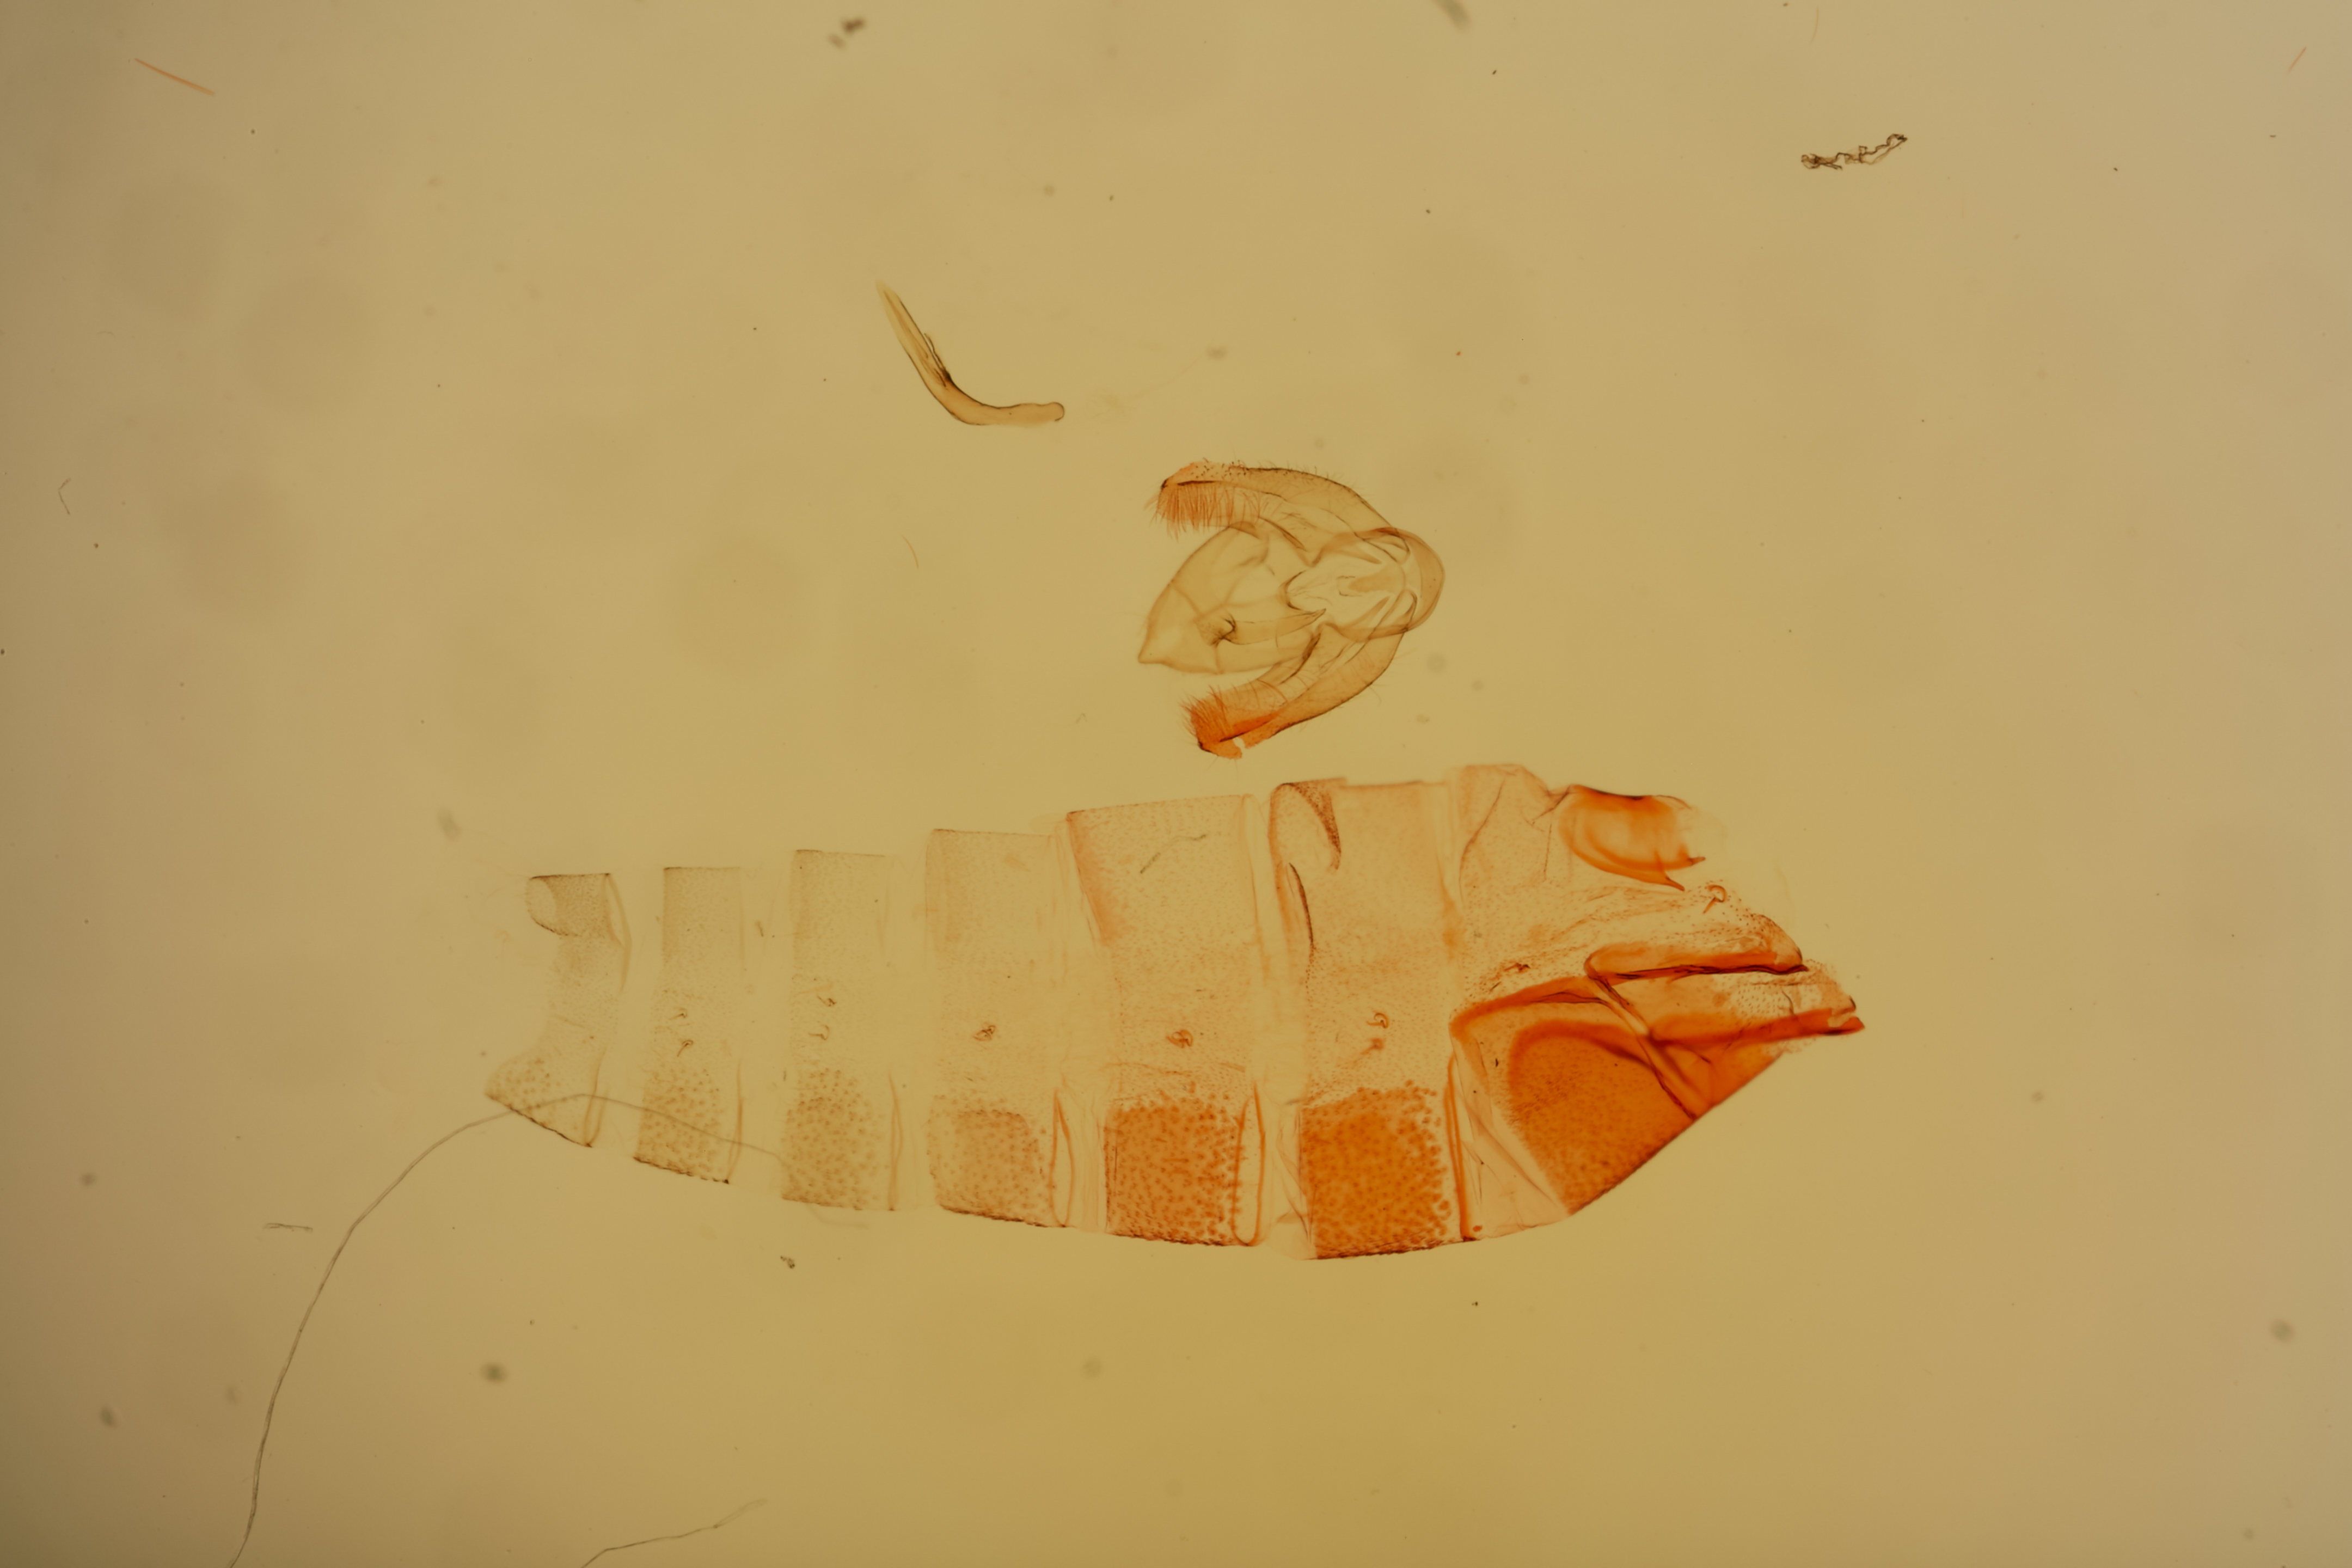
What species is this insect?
Elaeonoma moira
